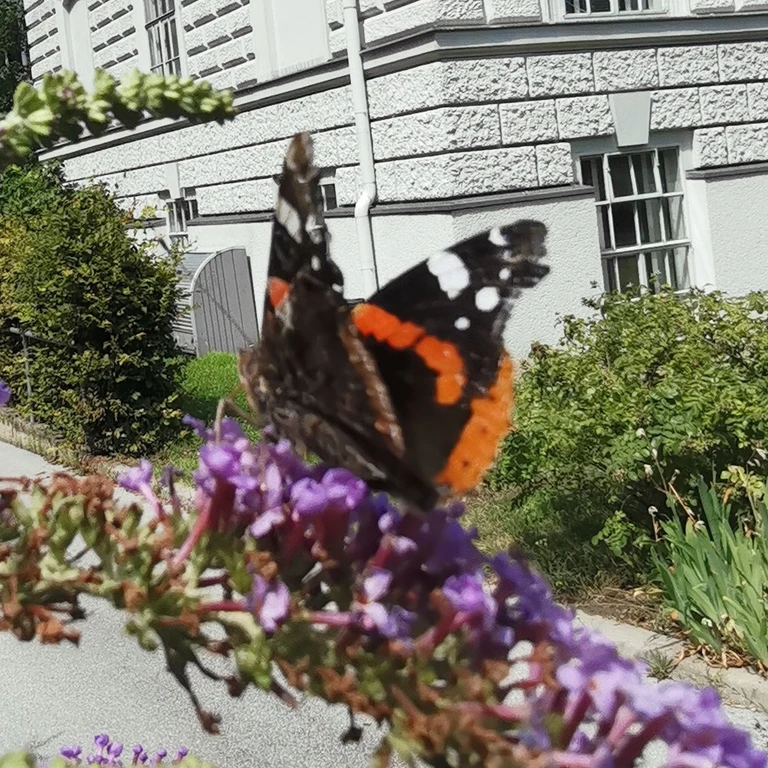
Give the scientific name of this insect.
Vanessa atalanta
